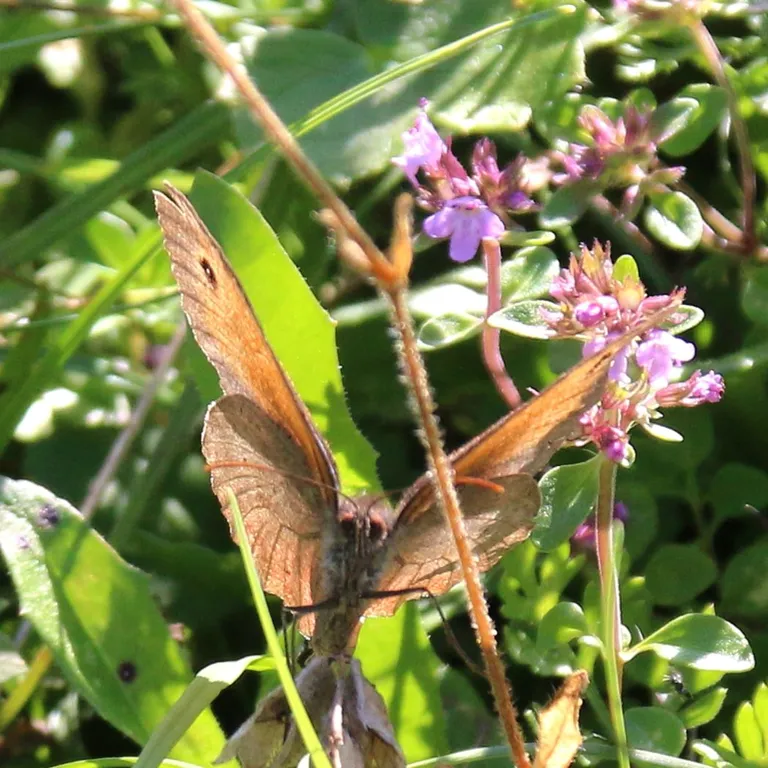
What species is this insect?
Maniola jurtina
